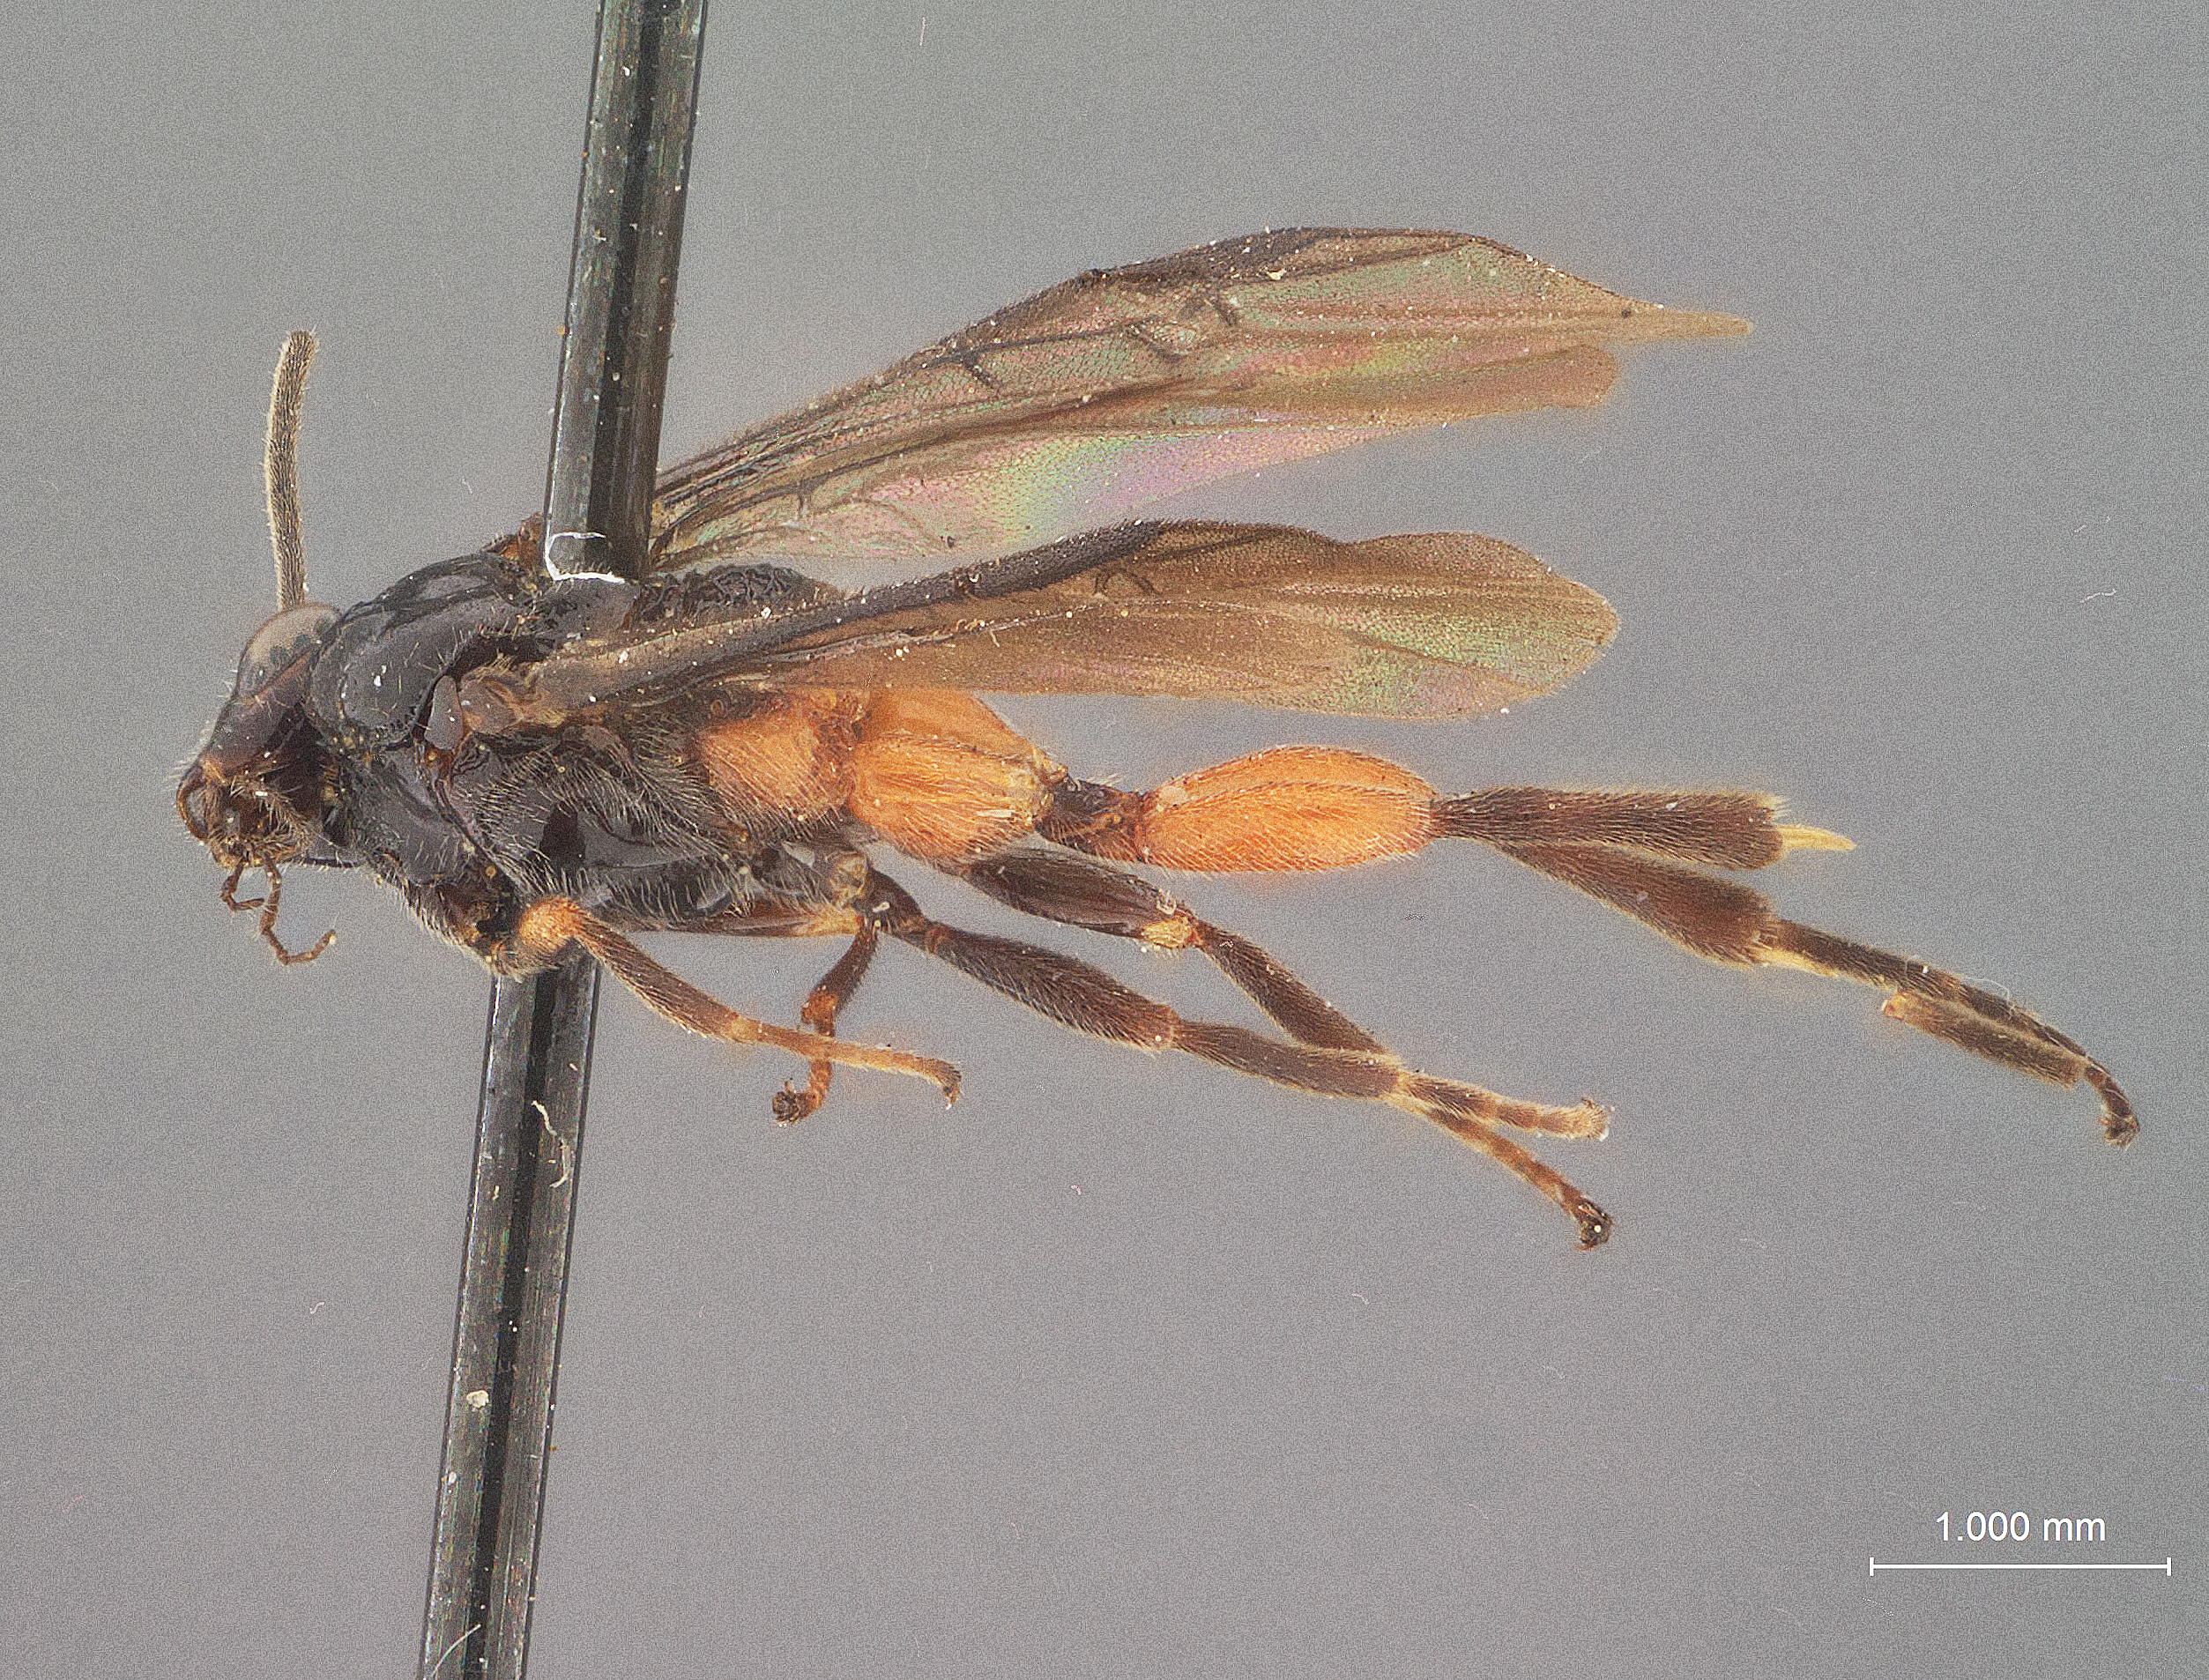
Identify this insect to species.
Bassus rugareolatus
